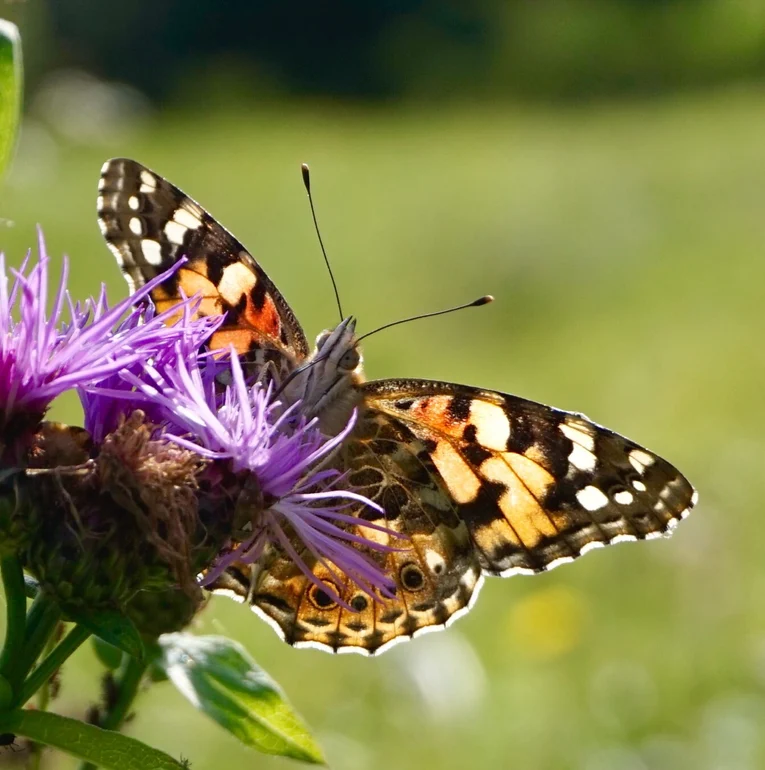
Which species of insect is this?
Vanessa cardui
